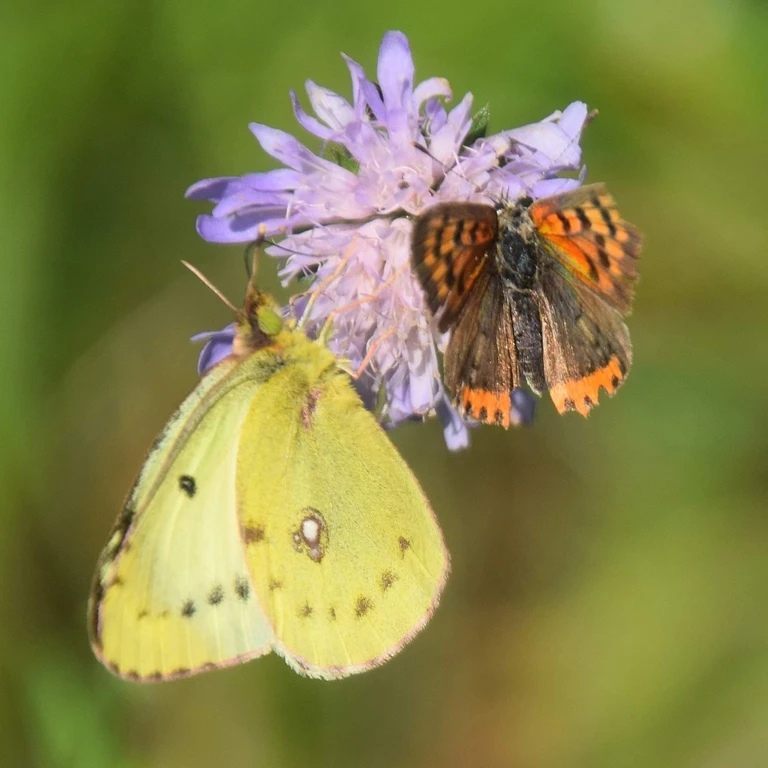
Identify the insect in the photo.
Lycaena phlaeas
